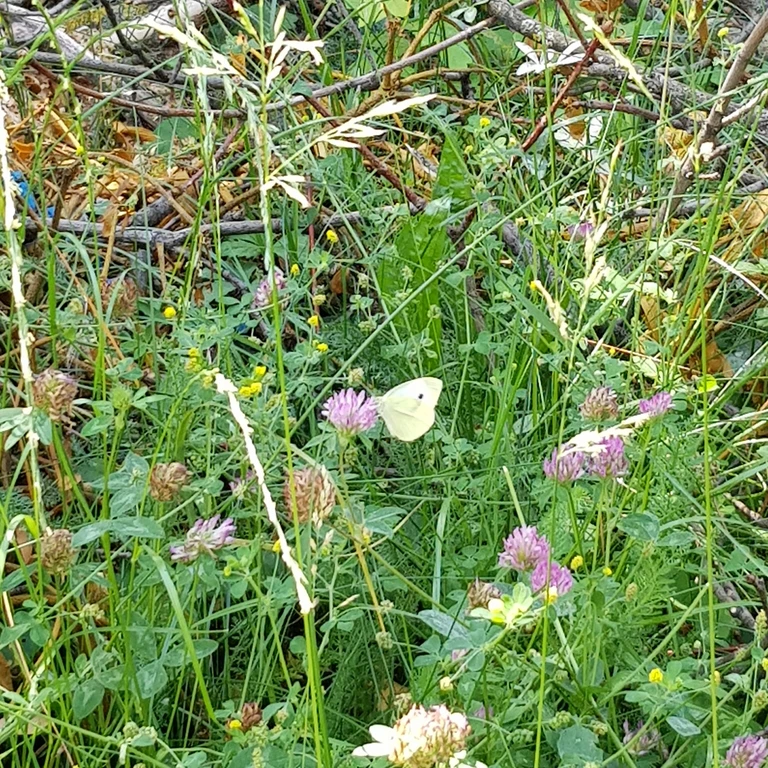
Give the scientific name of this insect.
Pieris rapae
